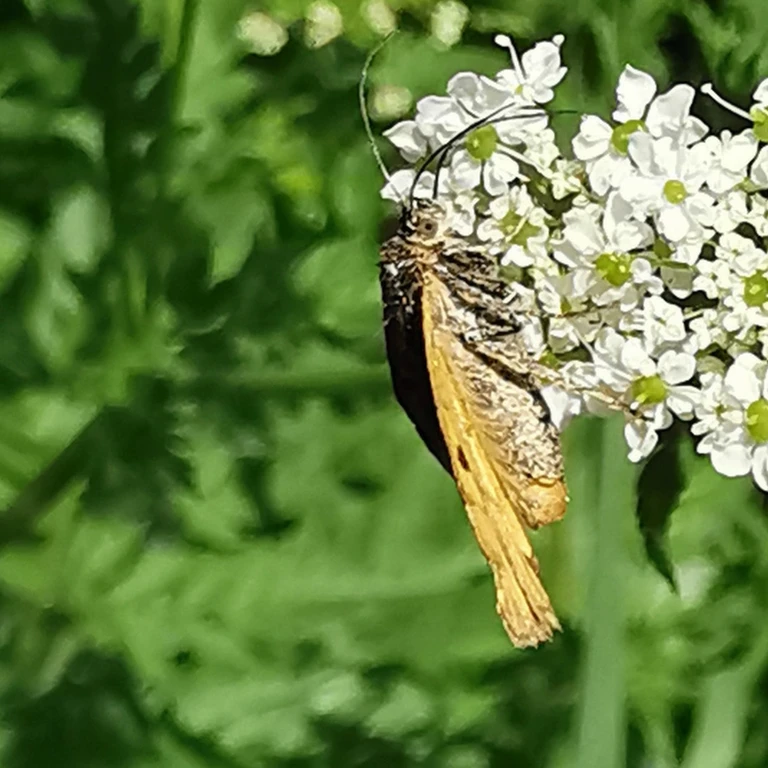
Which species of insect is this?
Euclidia glyphica
